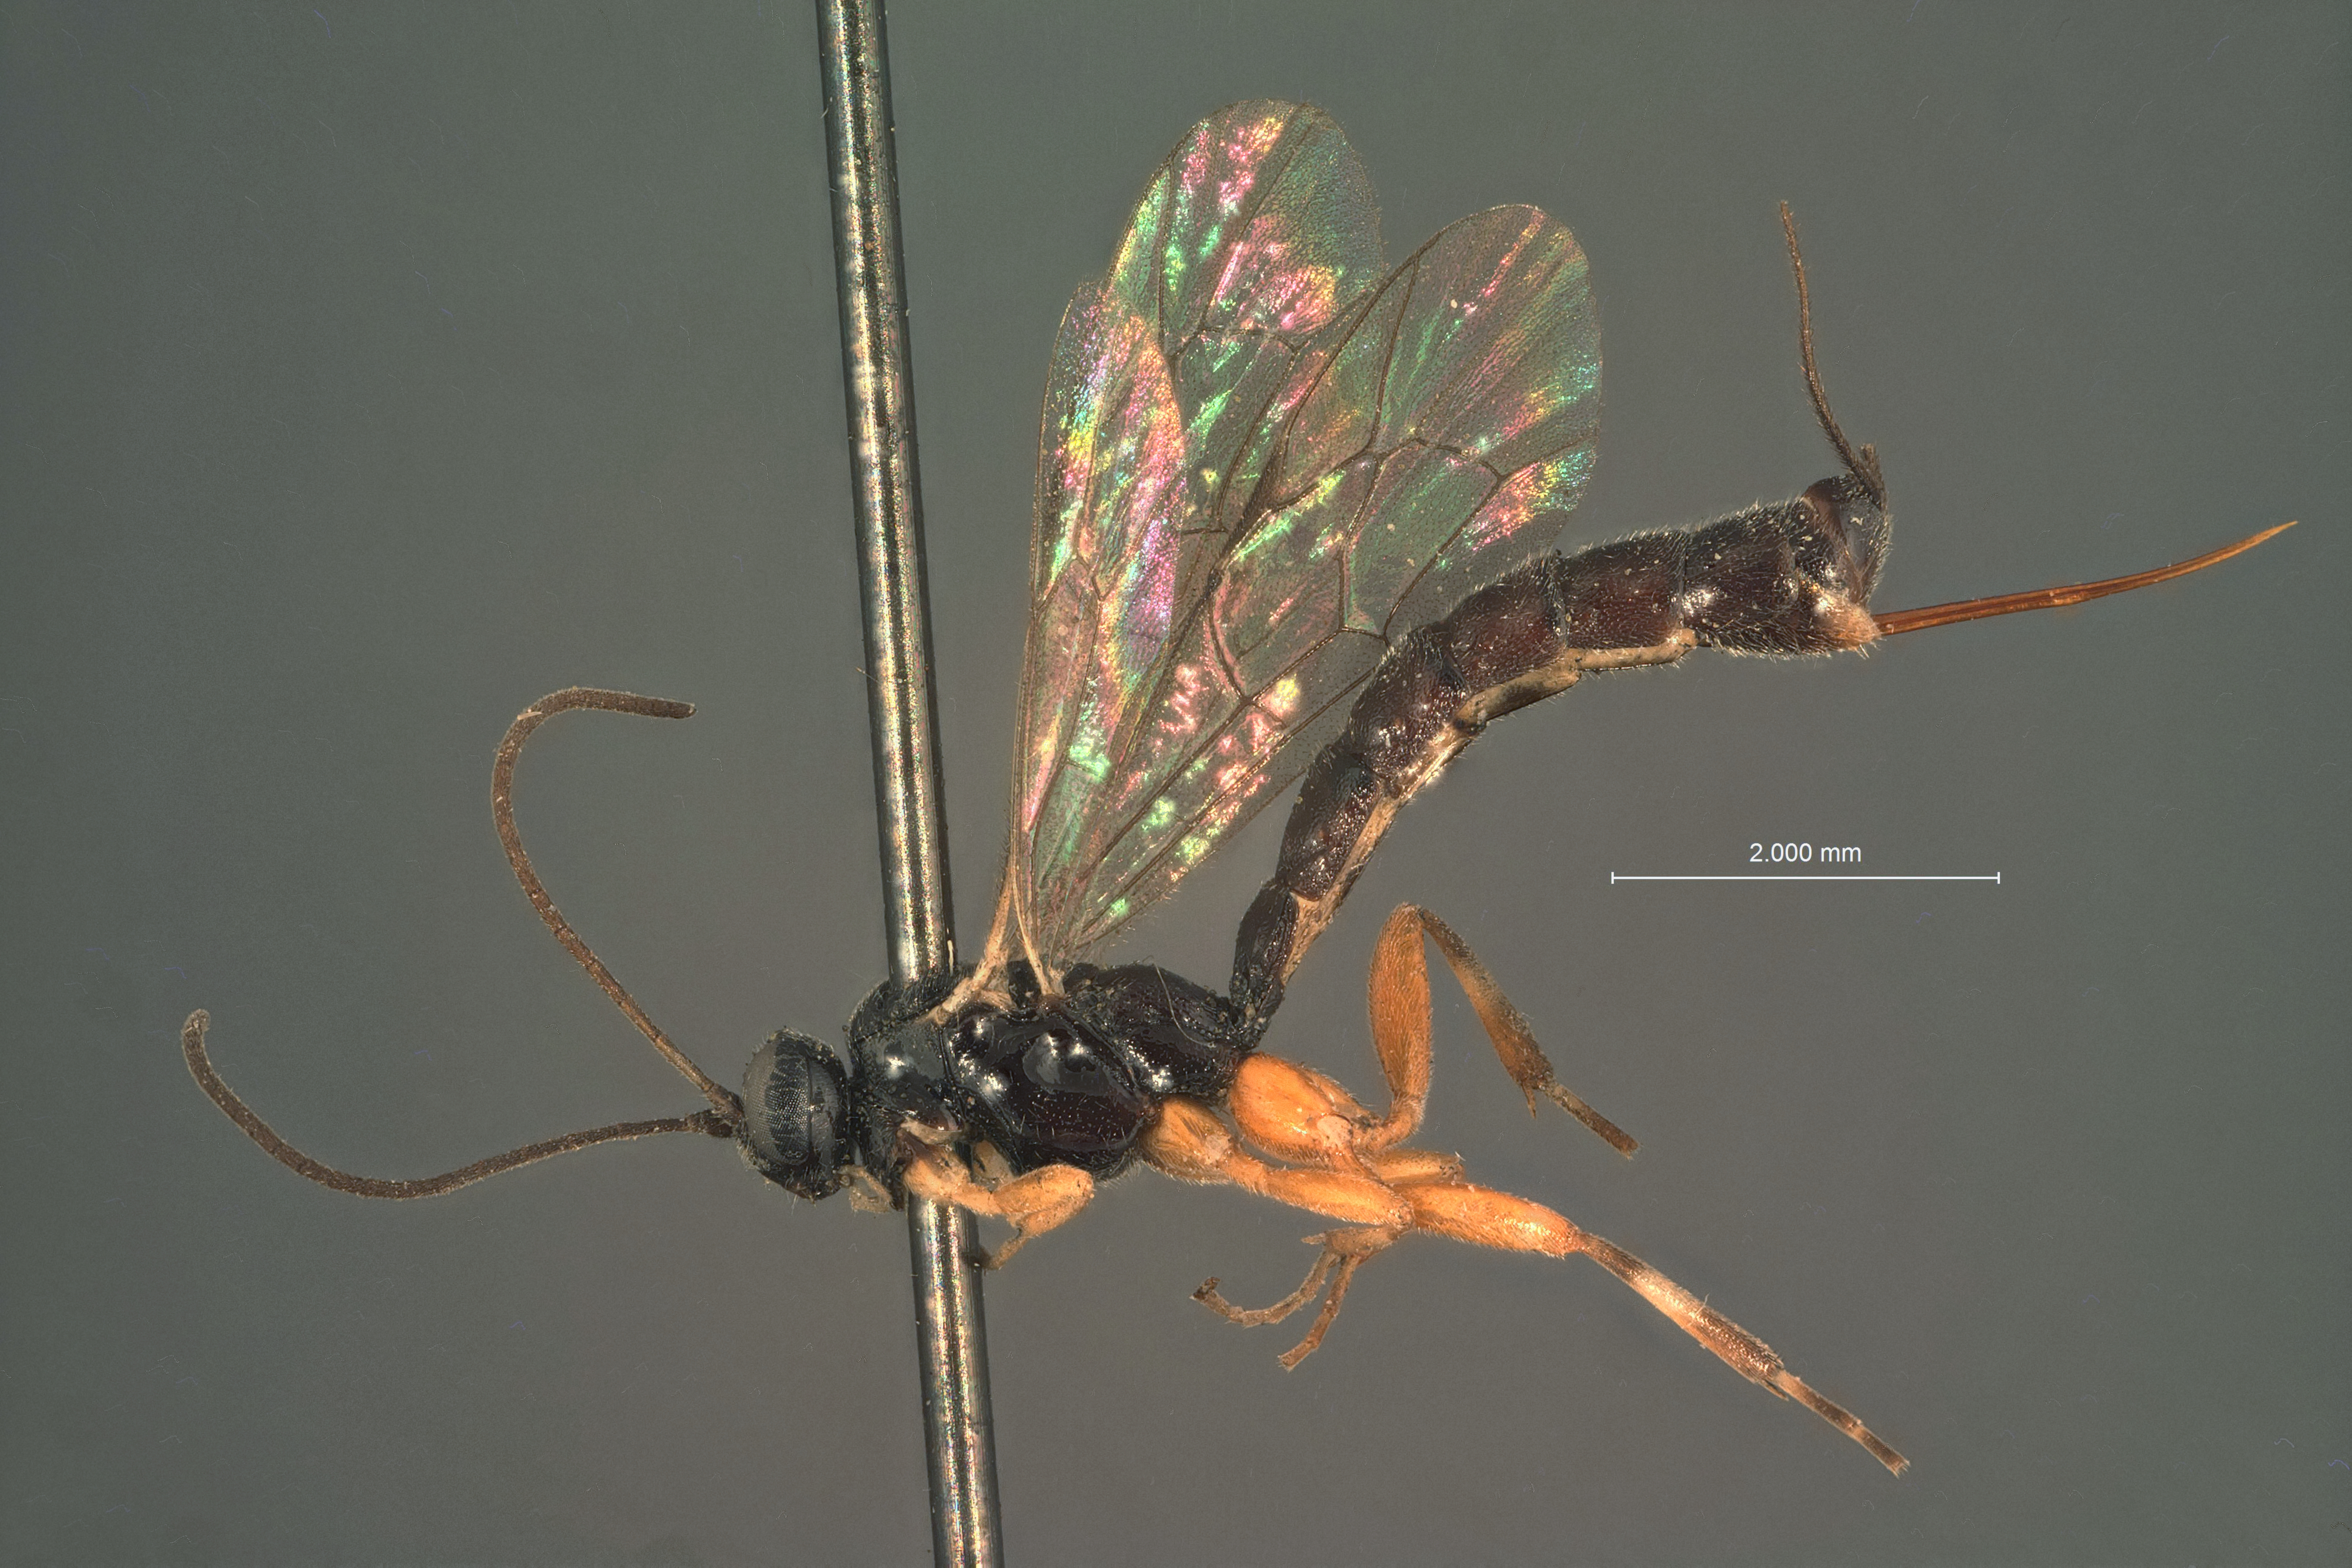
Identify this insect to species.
Clistopyga atrata
